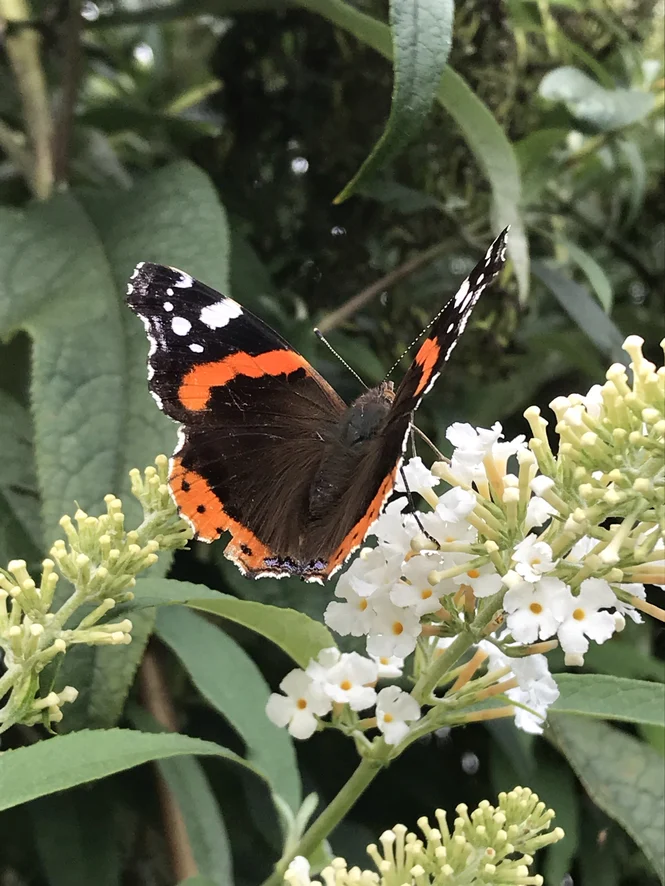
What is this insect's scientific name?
Vanessa atalanta
